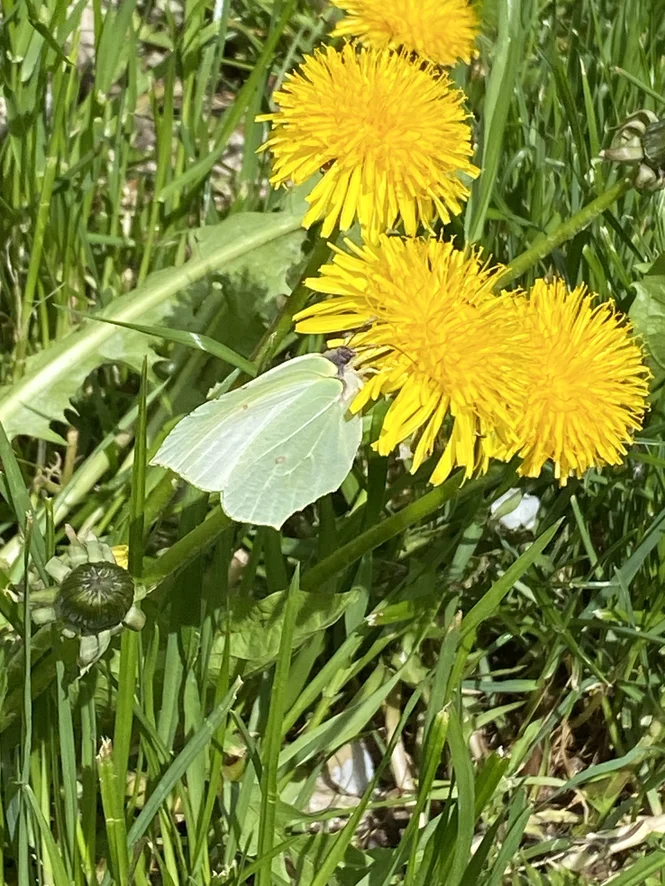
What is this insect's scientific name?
Gonepteryx rhamni
